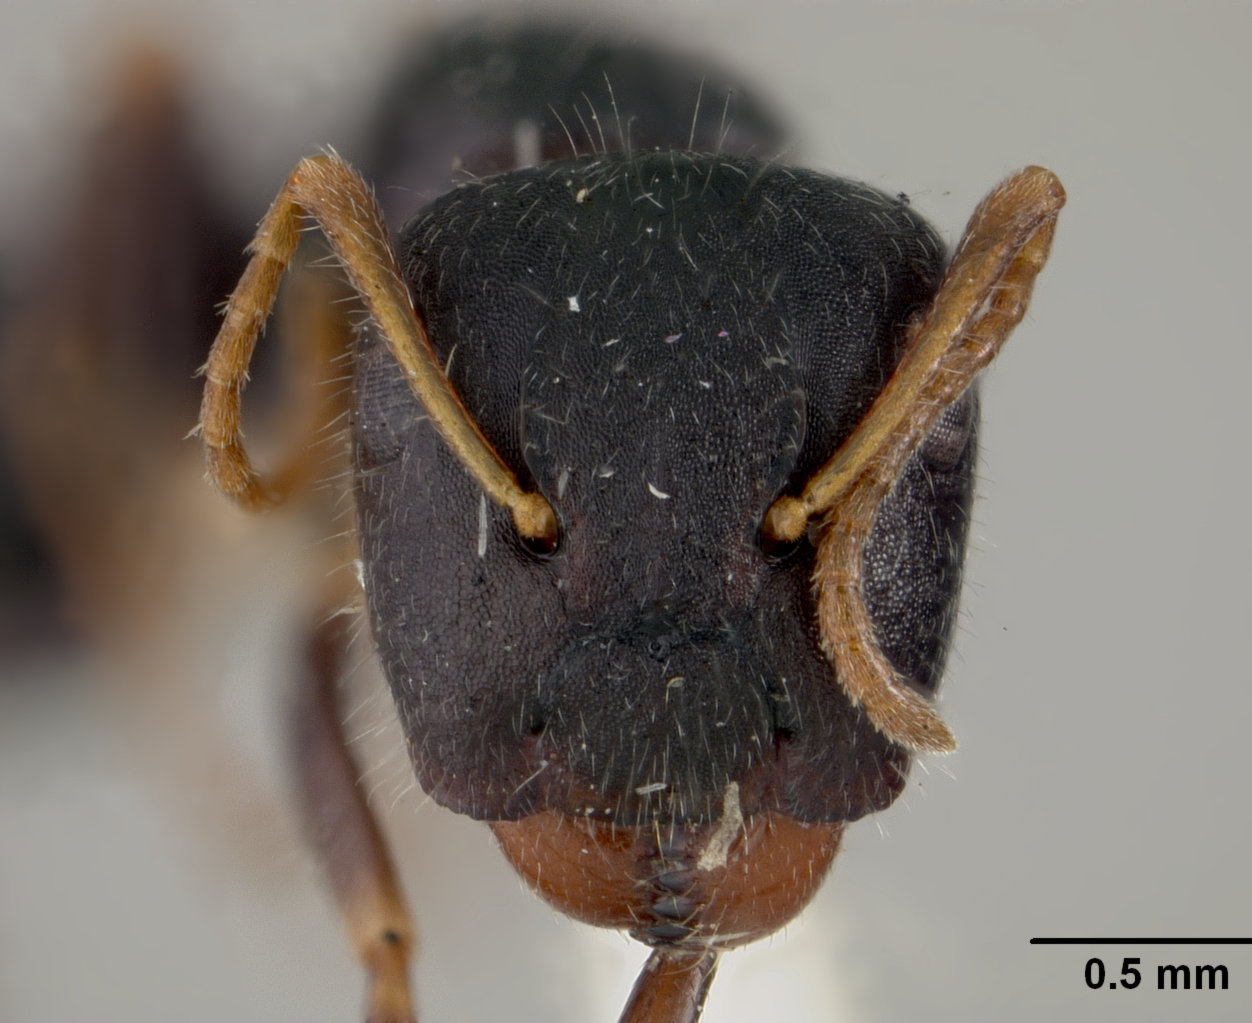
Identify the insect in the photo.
Camponotus marianensis
